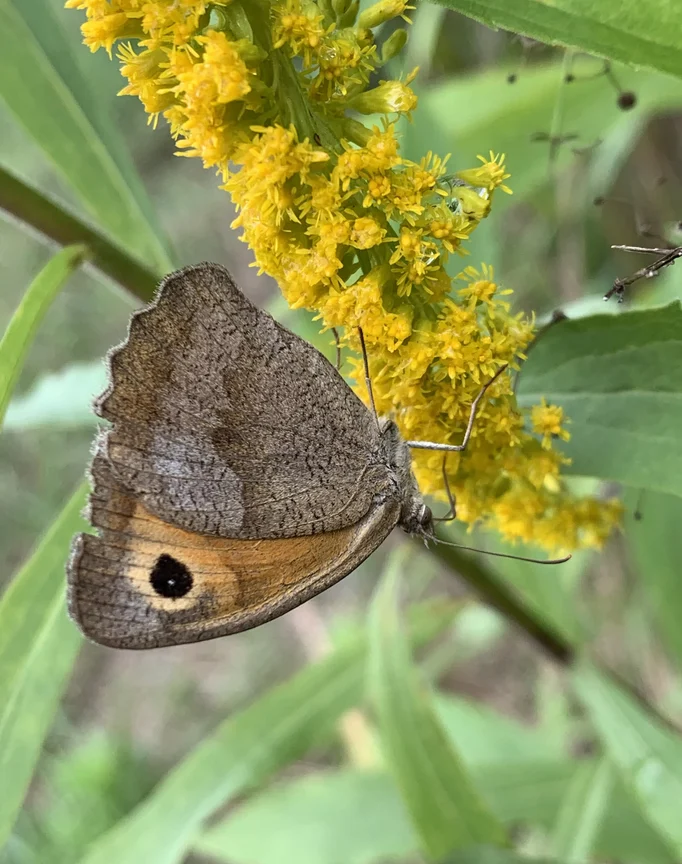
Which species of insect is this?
Maniola jurtina
